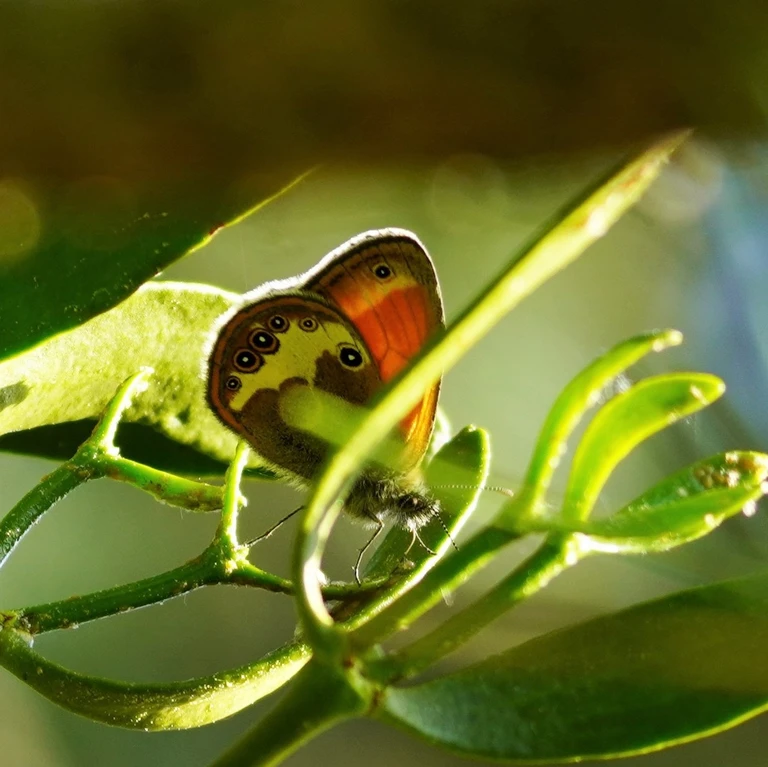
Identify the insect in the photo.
Coenonympha arcania
